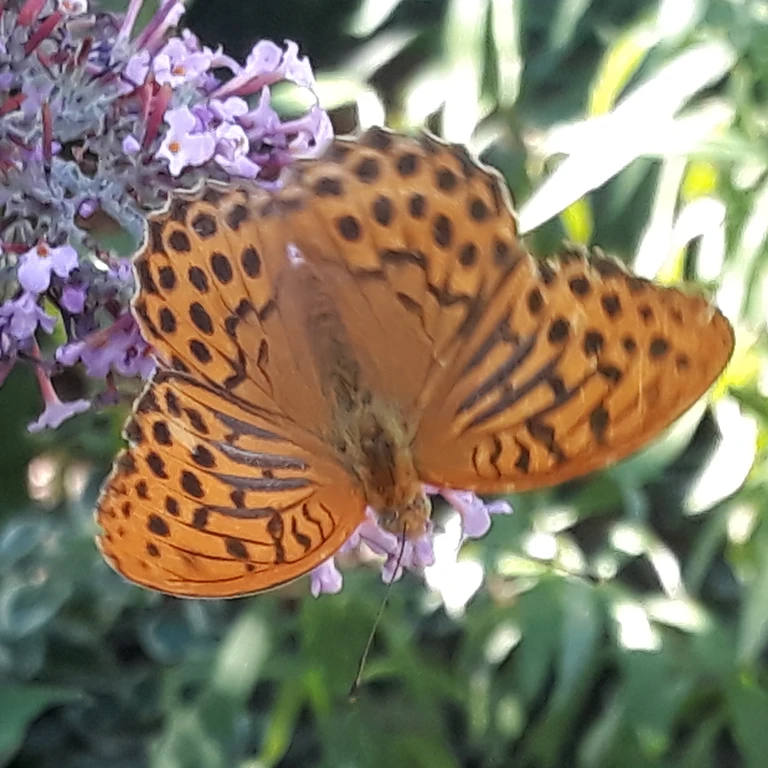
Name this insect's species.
Argynnis paphia
